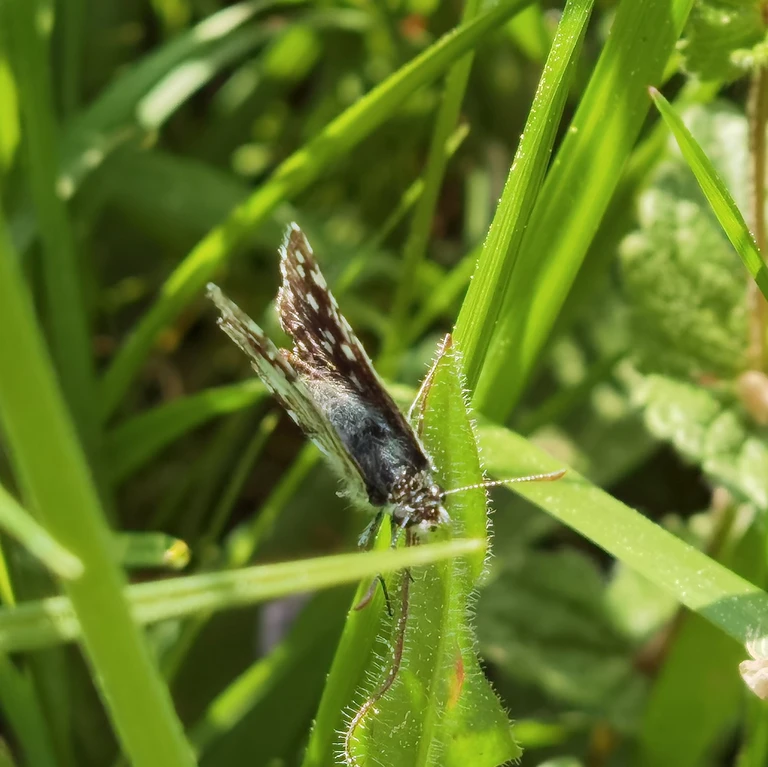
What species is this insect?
Pyrgus malvae
